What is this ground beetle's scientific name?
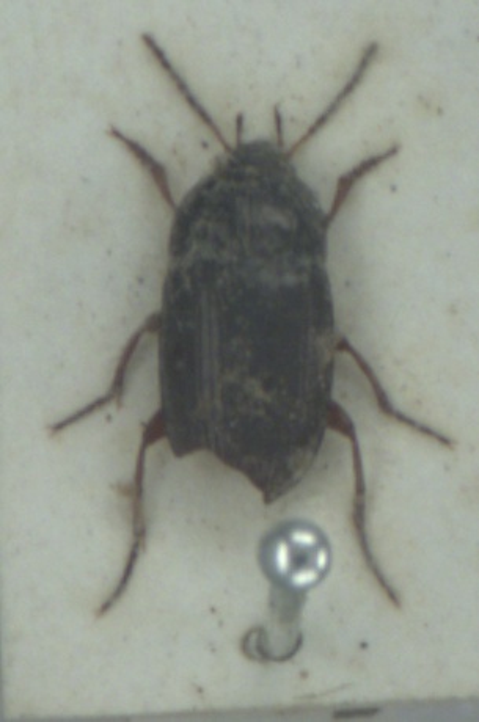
Amara familiaris
